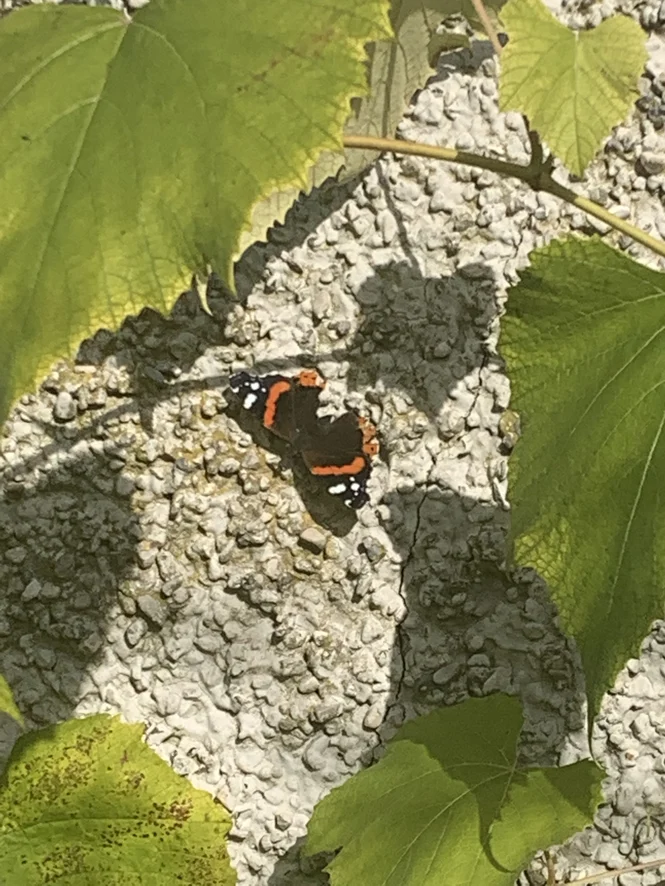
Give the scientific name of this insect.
Vanessa atalanta
